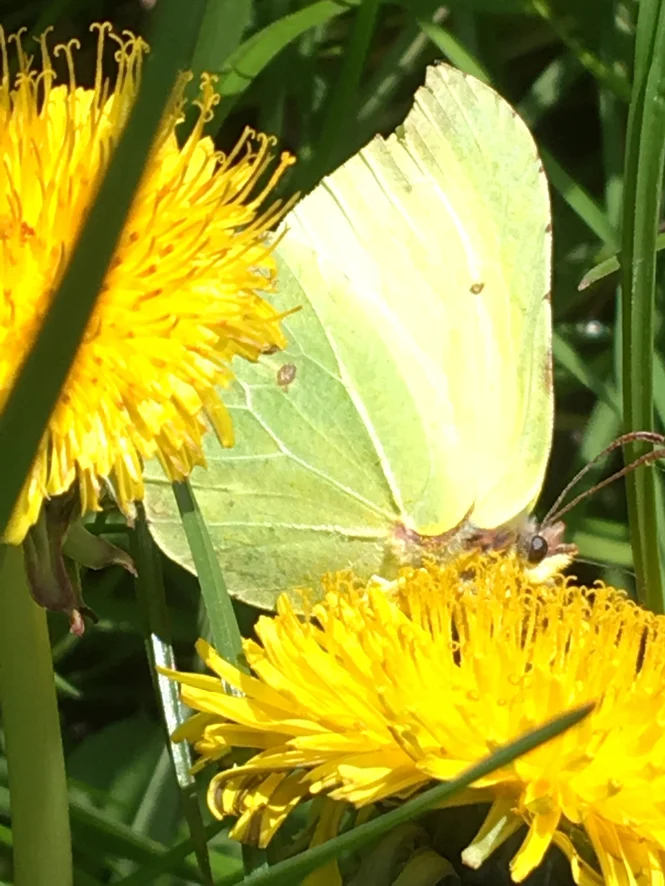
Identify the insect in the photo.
Gonepteryx rhamni
